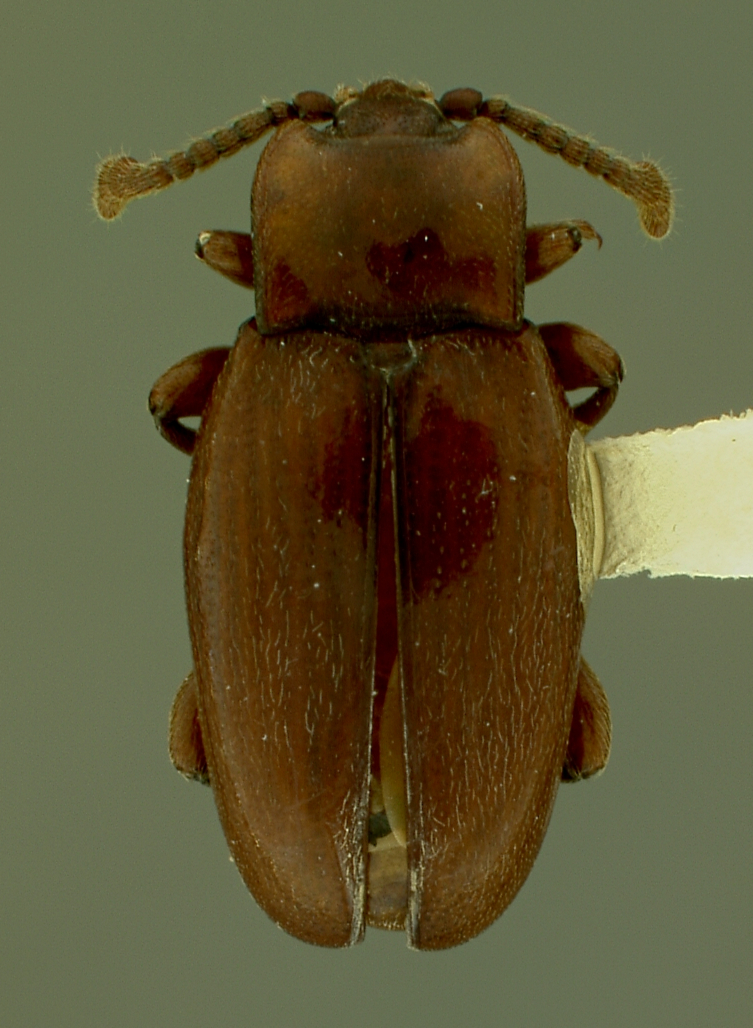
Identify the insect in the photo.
Xenomycetes laversi
